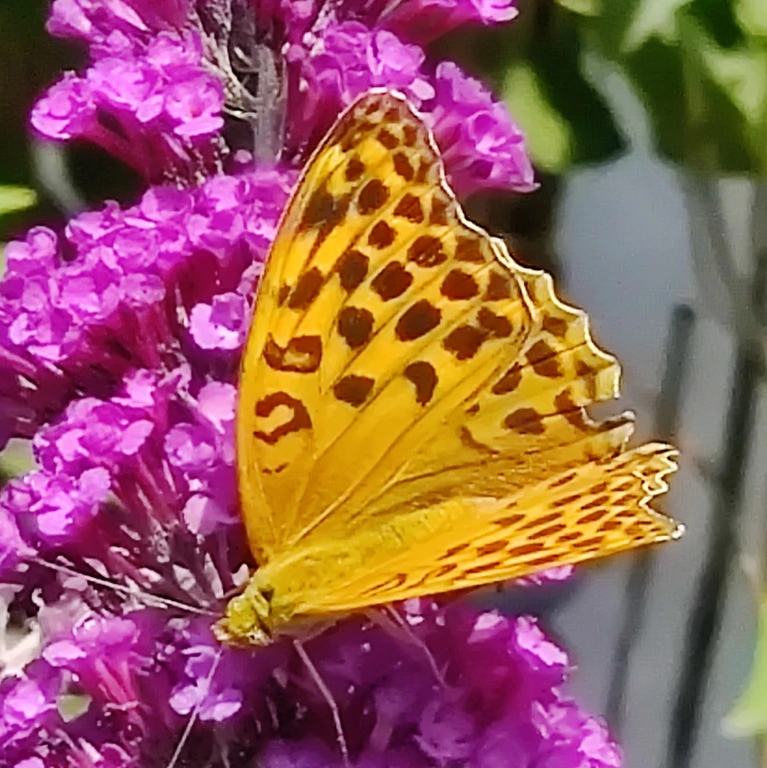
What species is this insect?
Argynnis paphia
